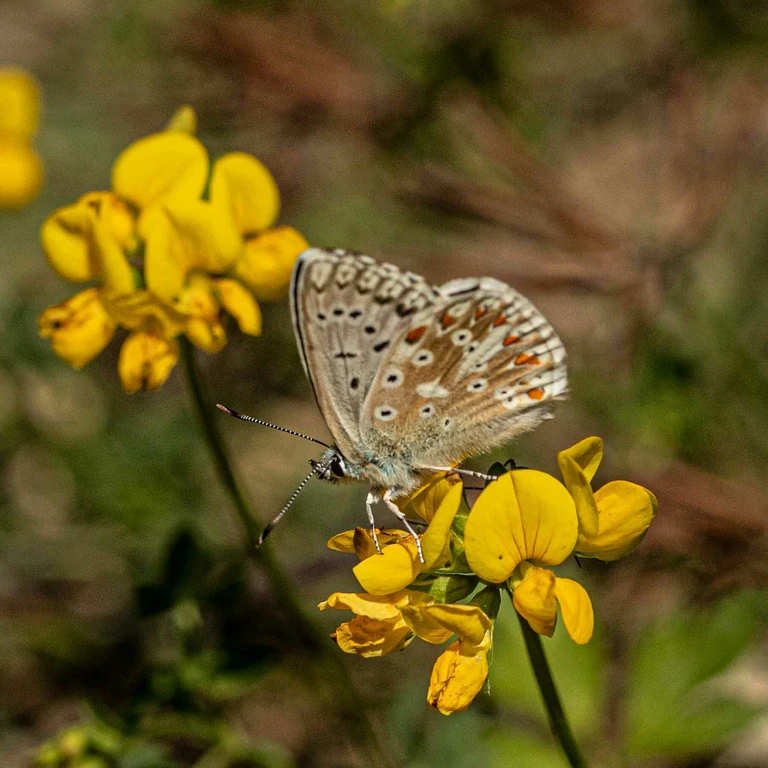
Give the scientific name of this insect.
Lysandra coridon
